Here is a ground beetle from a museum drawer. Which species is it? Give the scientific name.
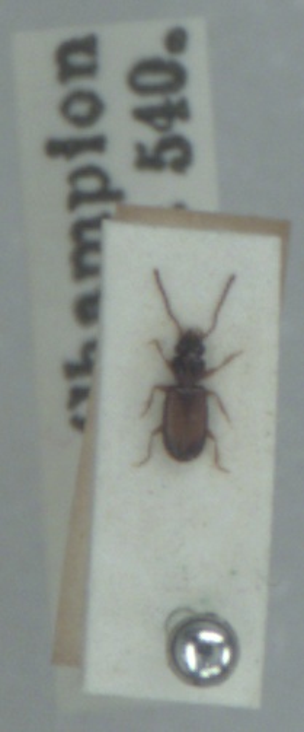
Perileptus areolatus
